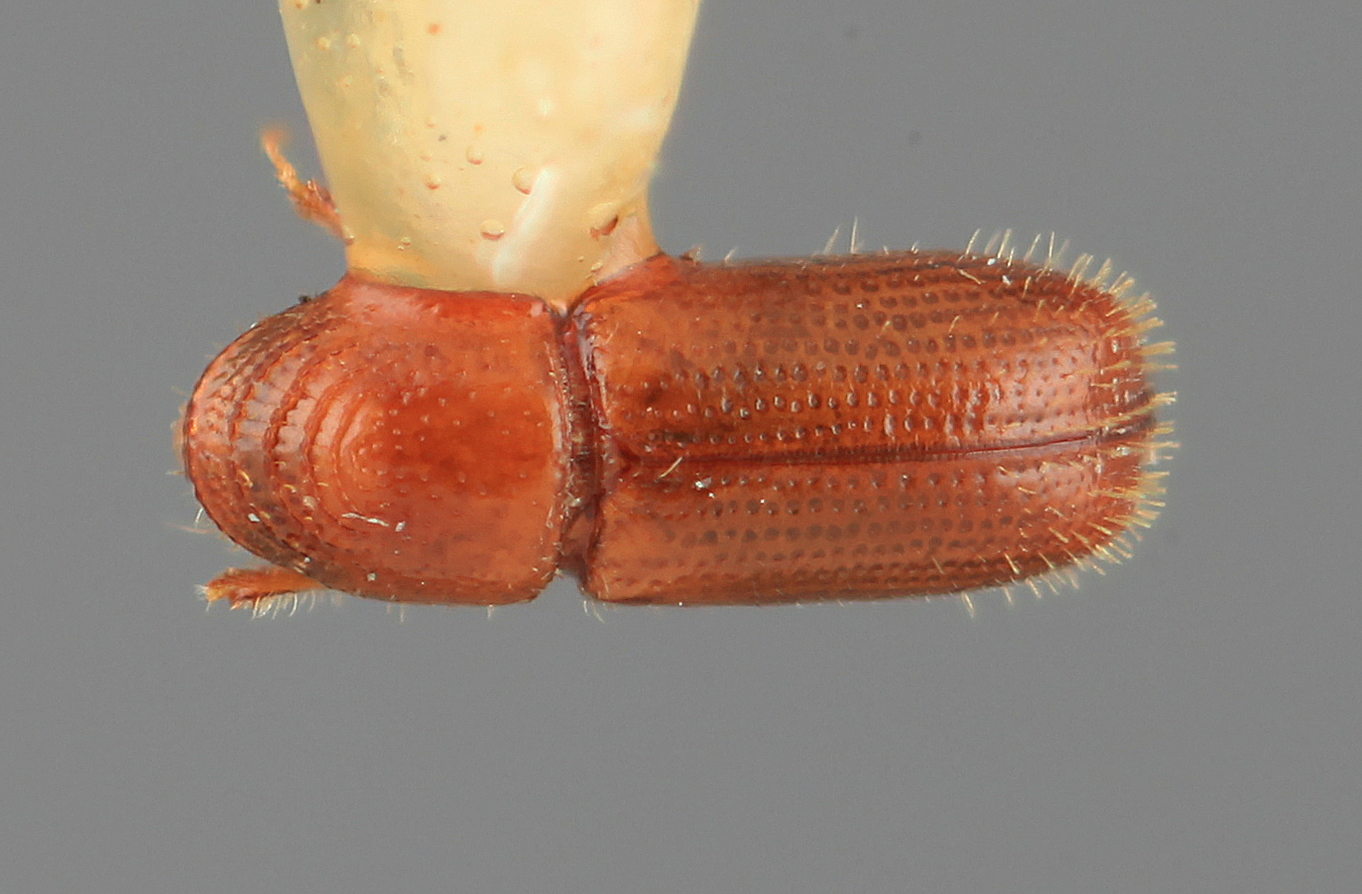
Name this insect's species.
Pityophthorus debilis
